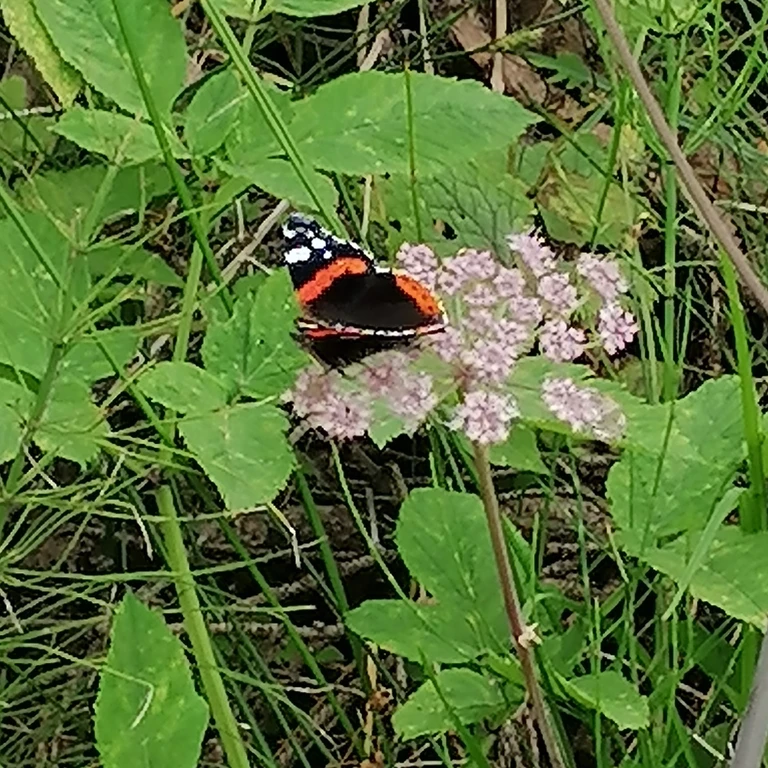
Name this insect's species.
Vanessa atalanta
